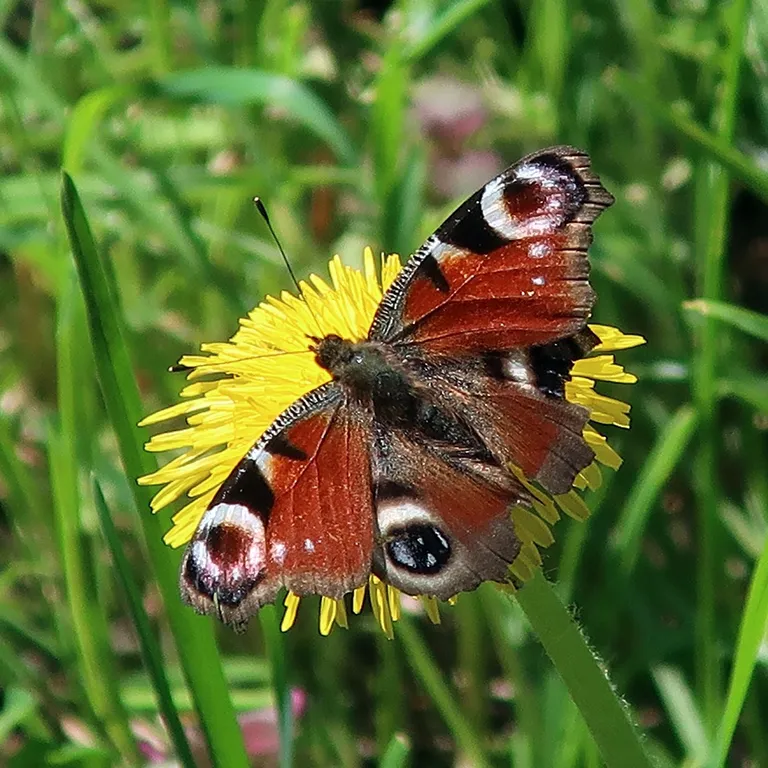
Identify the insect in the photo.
Aglais io
